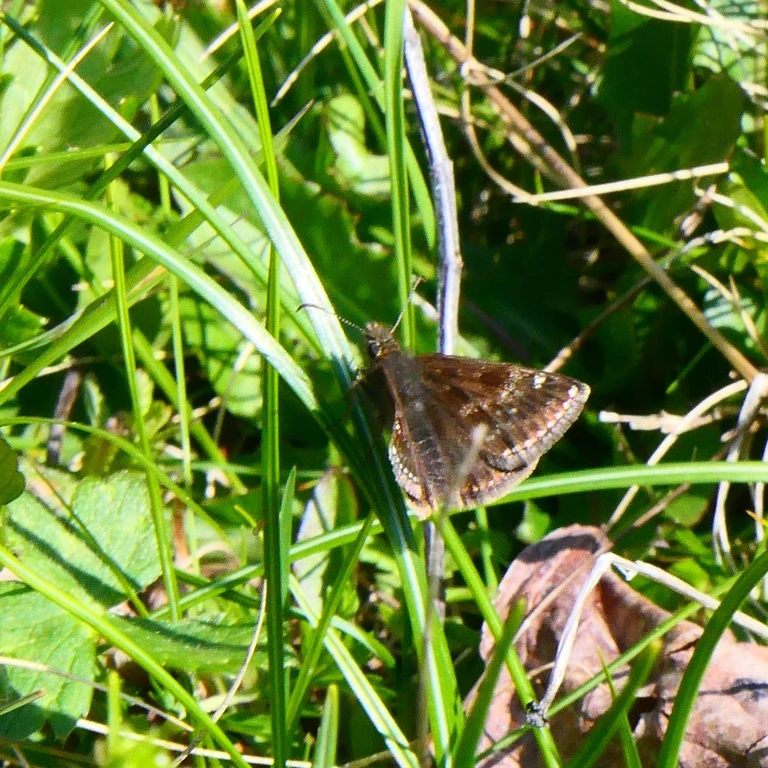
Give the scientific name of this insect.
Erynnis tages
